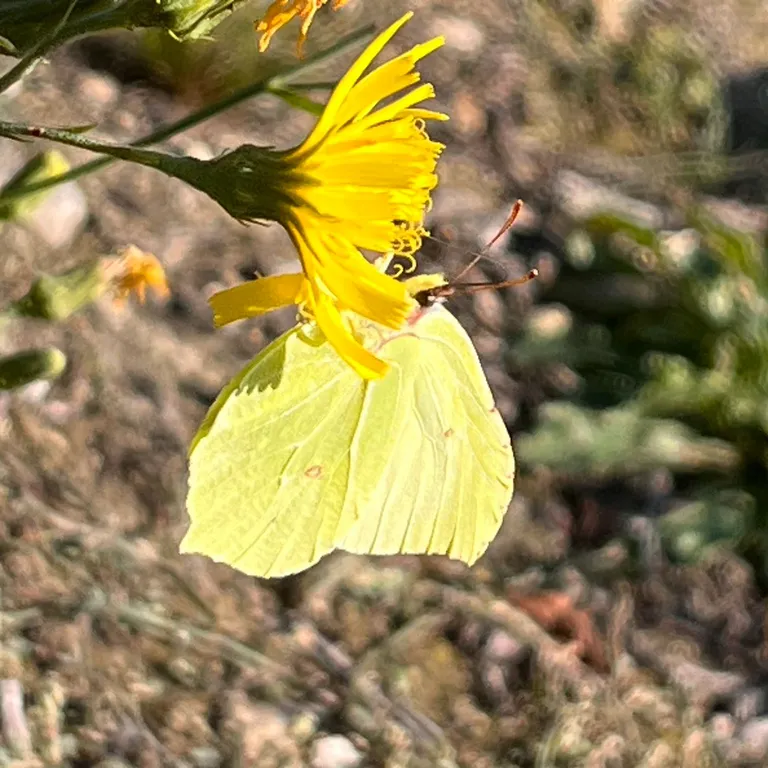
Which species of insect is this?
Gonepteryx rhamni
